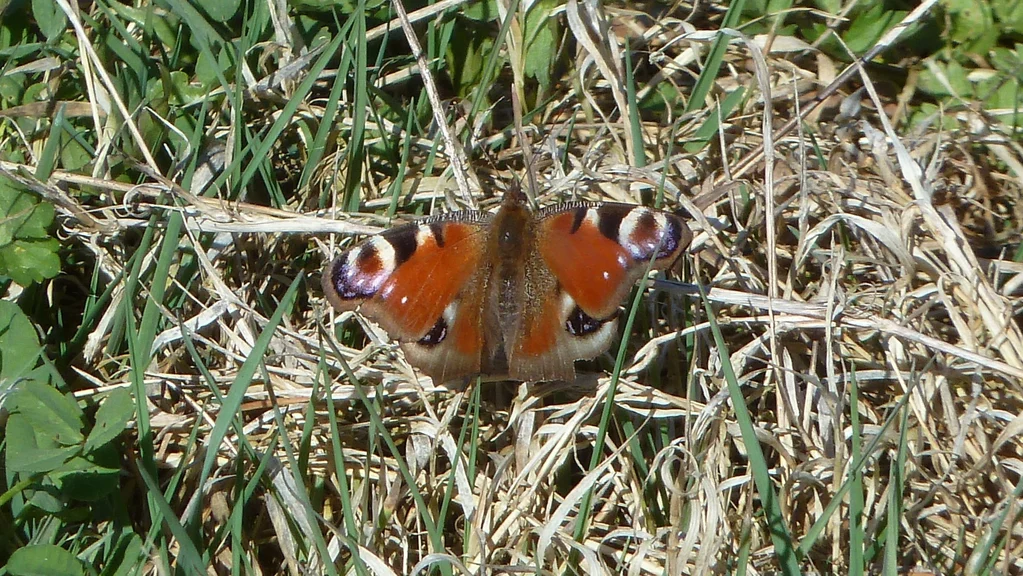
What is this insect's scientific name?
Aglais io
